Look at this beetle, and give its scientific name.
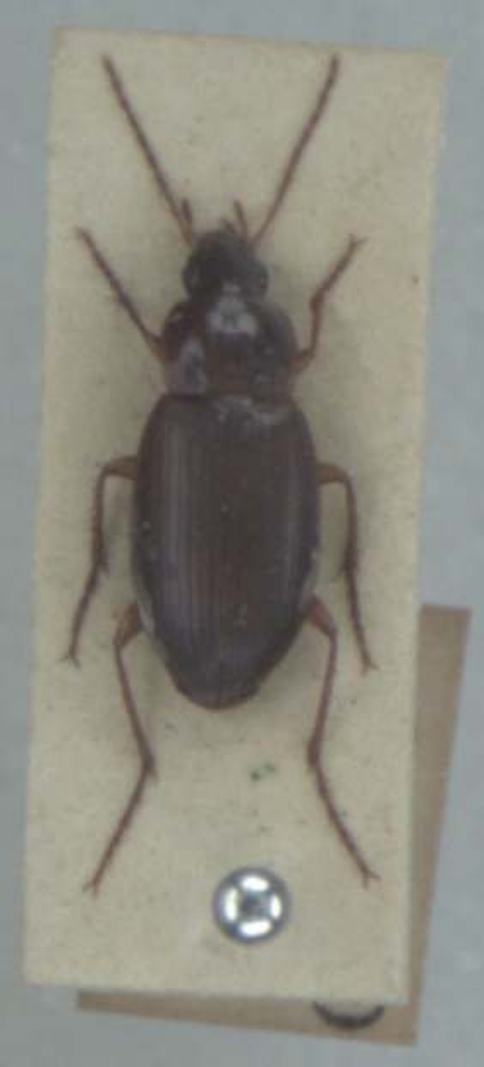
Calathus mollis
